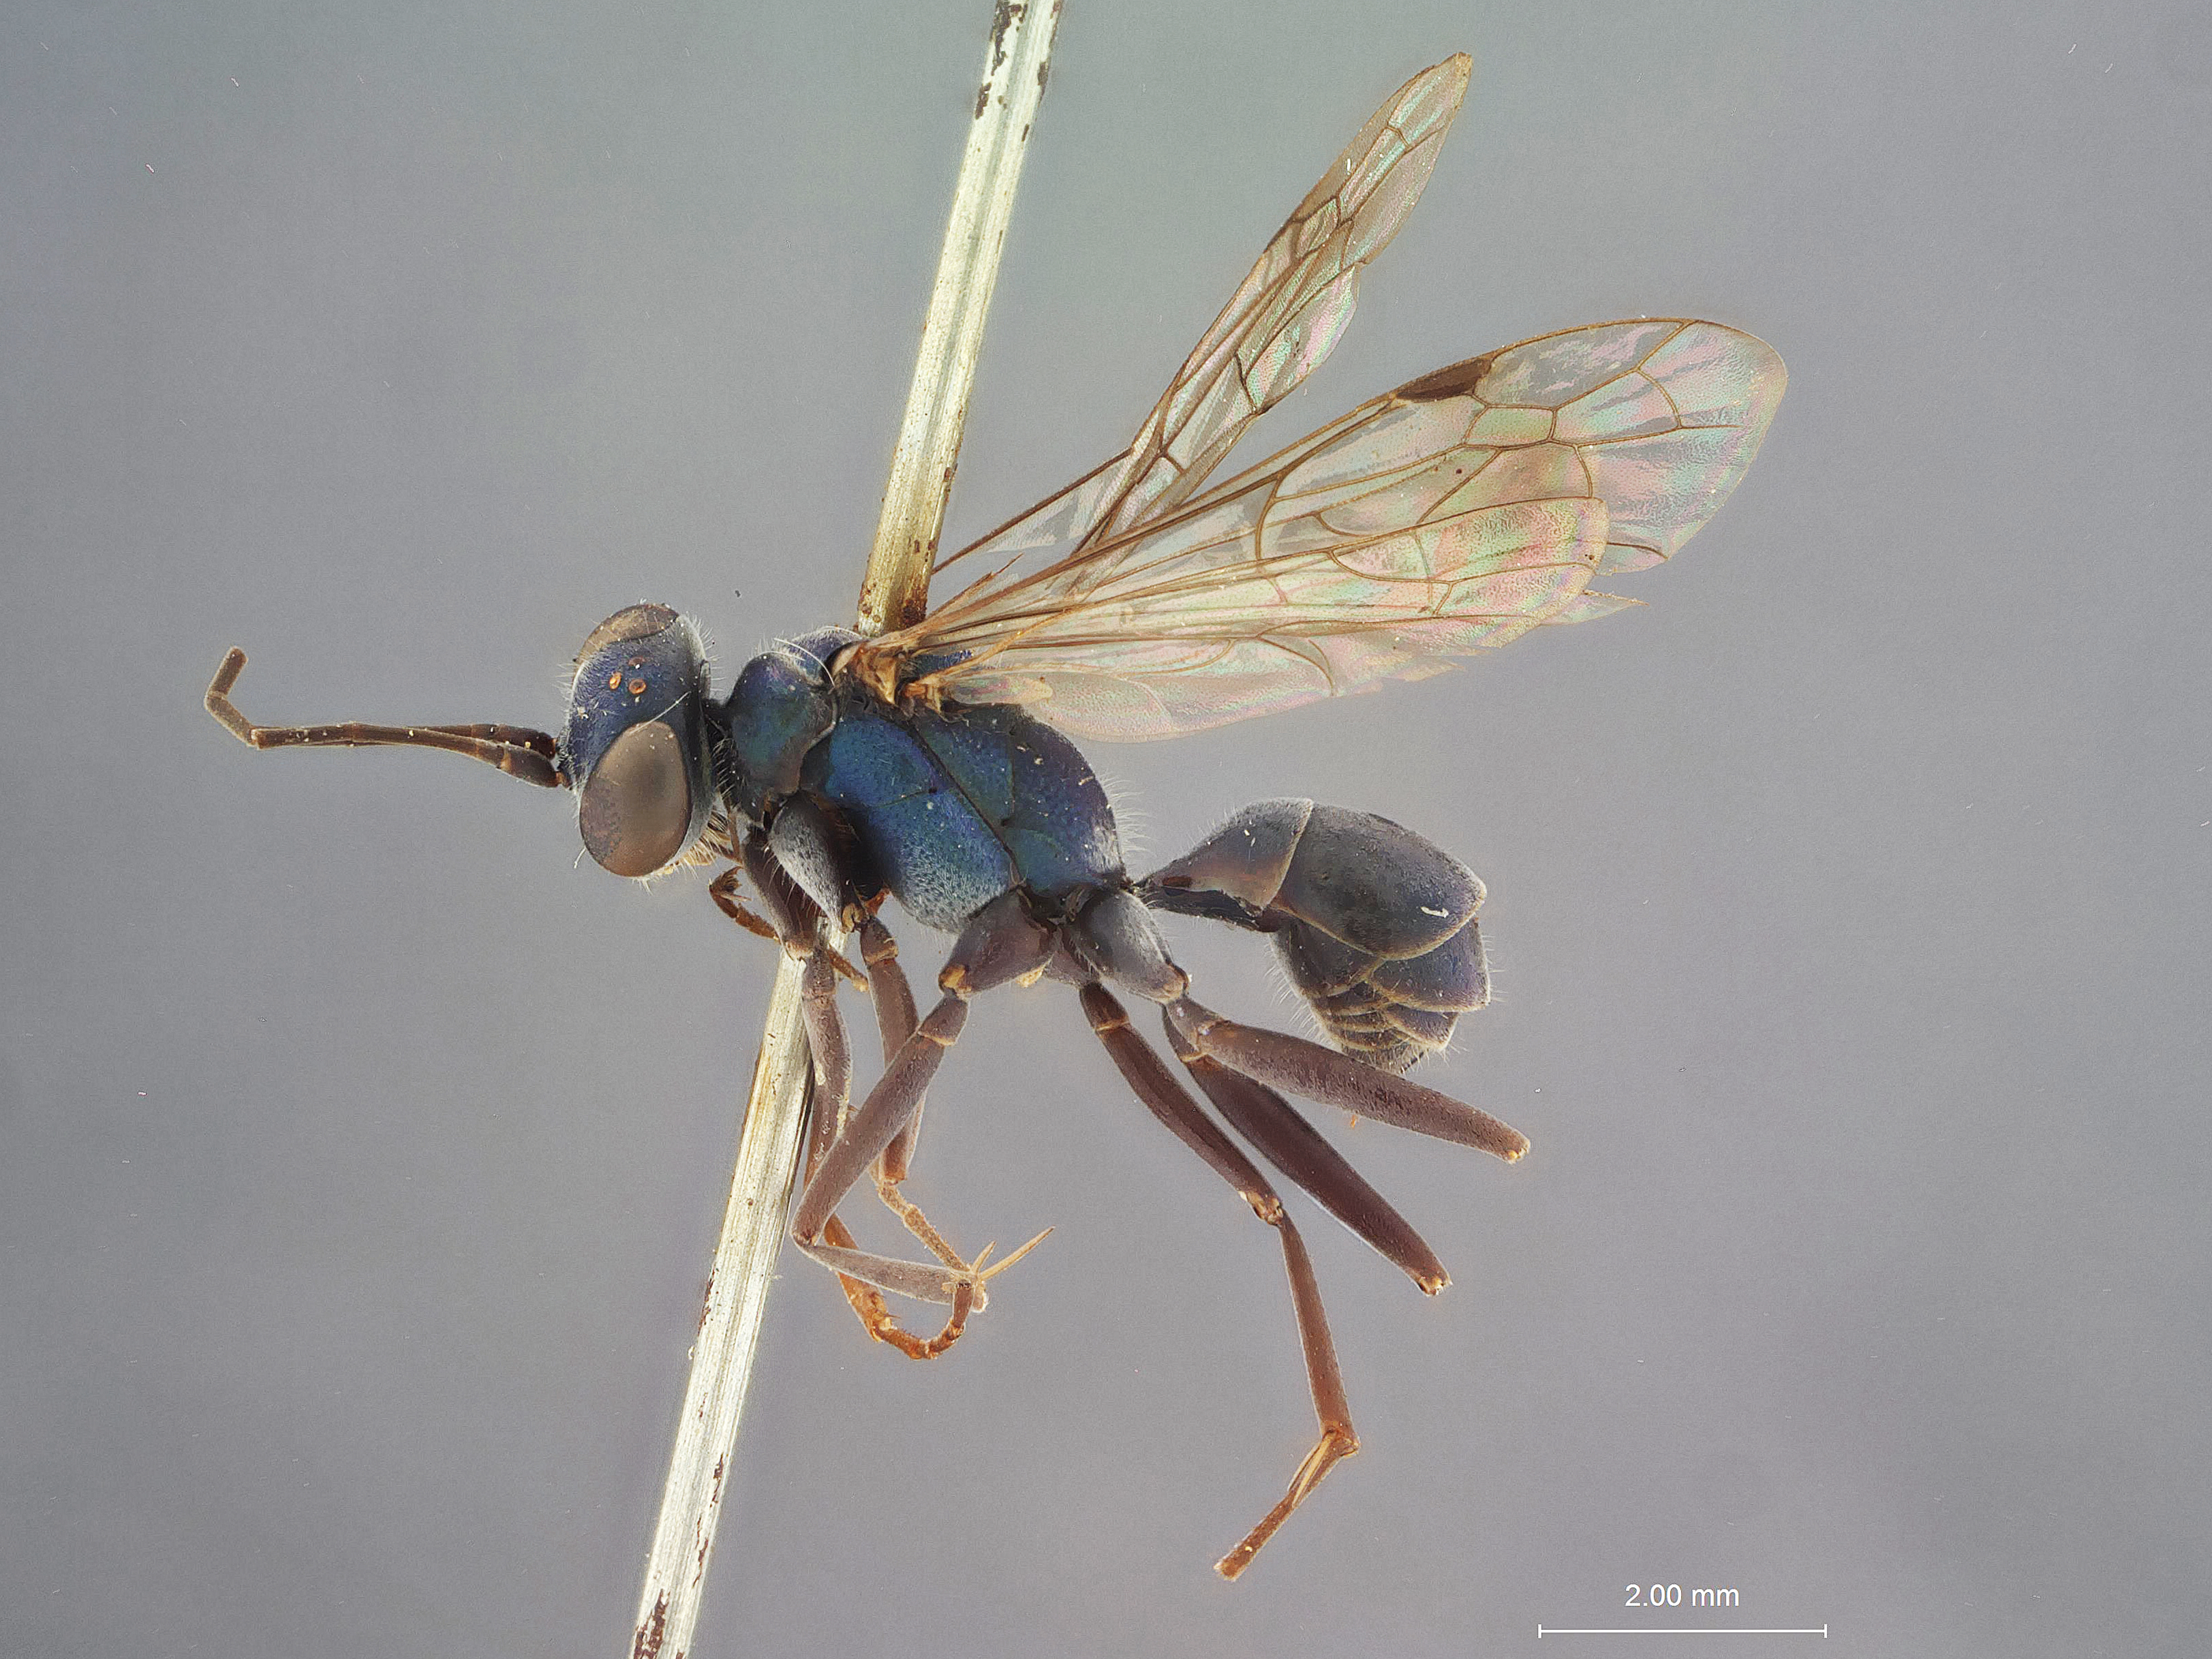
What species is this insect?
Pseudagenia calosoma
